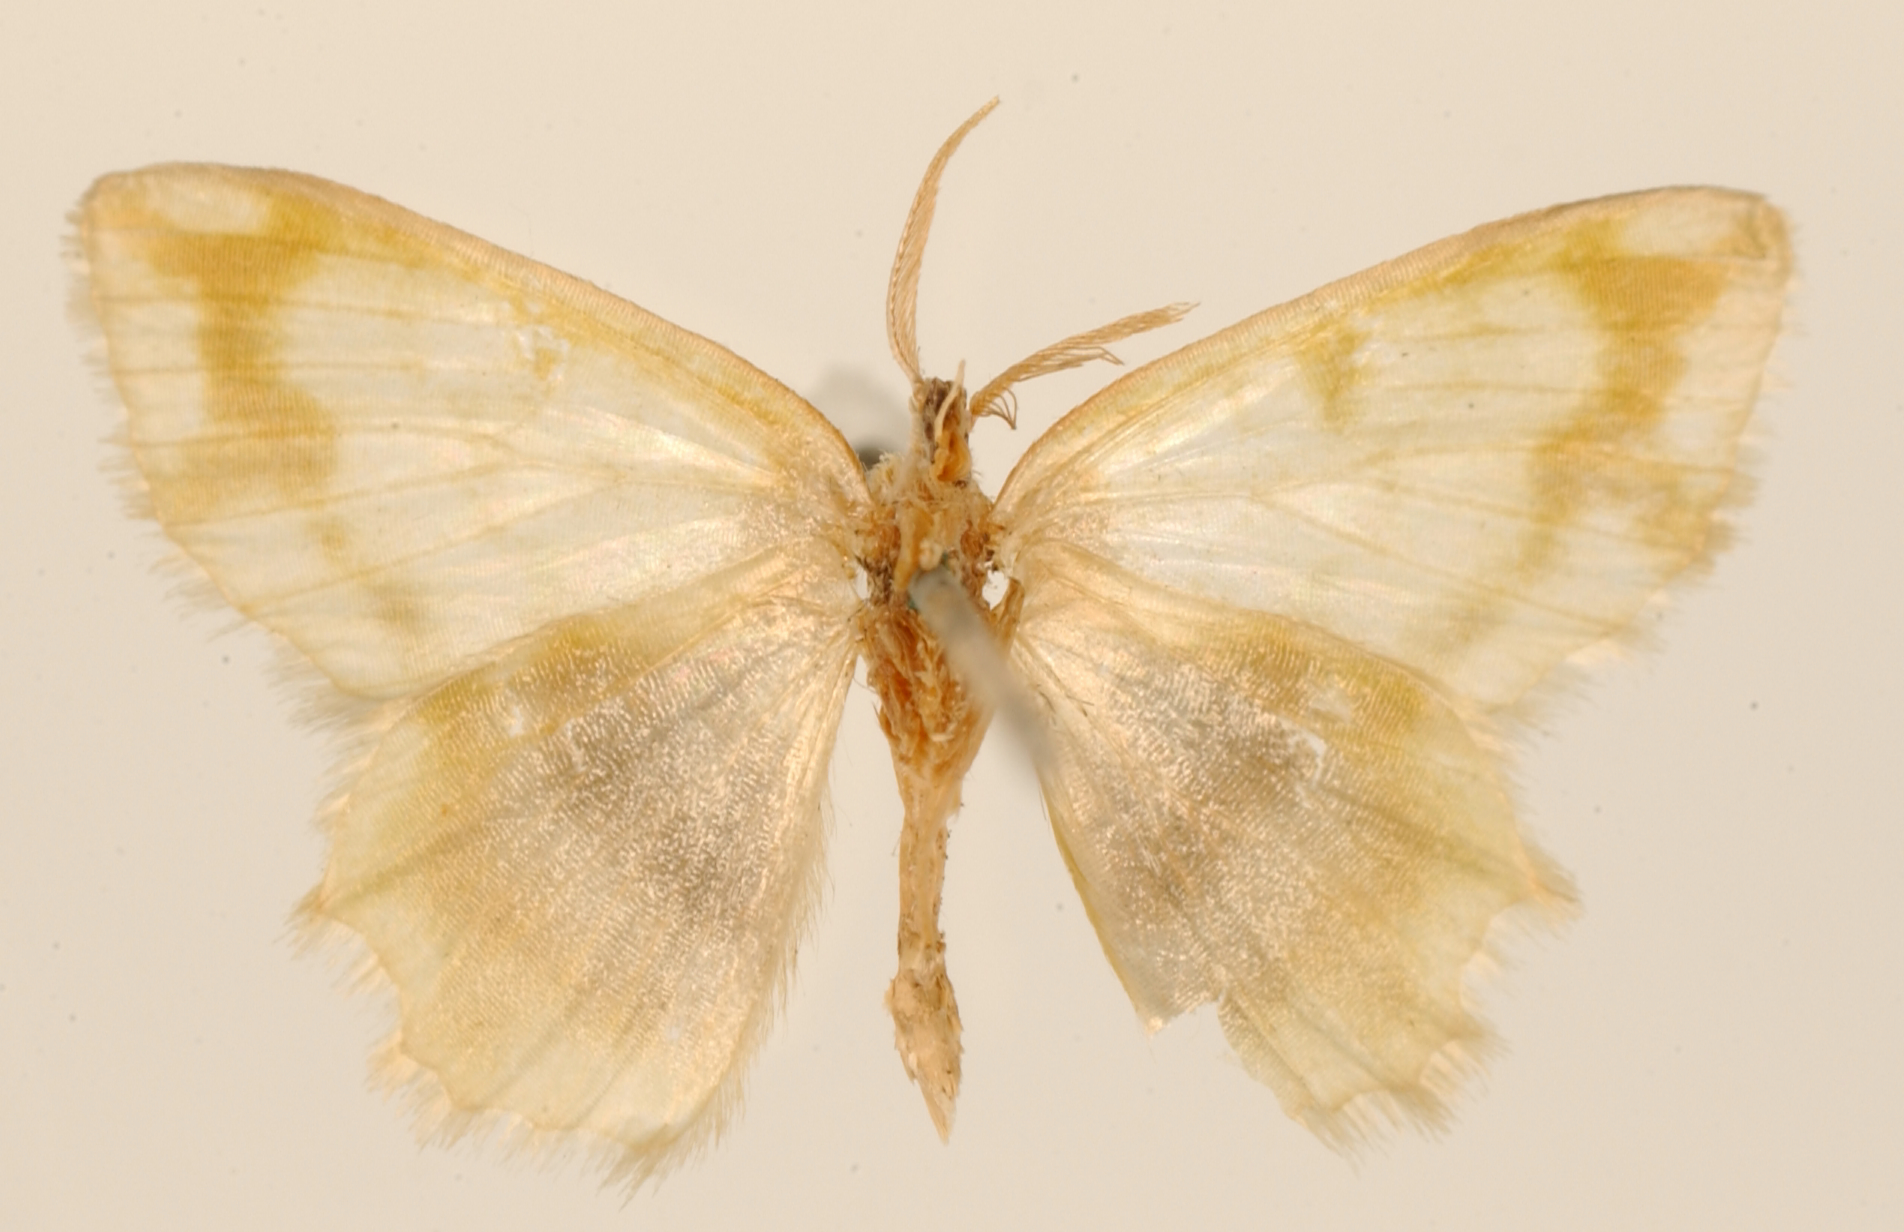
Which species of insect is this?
Hypnochlora popayanaria
